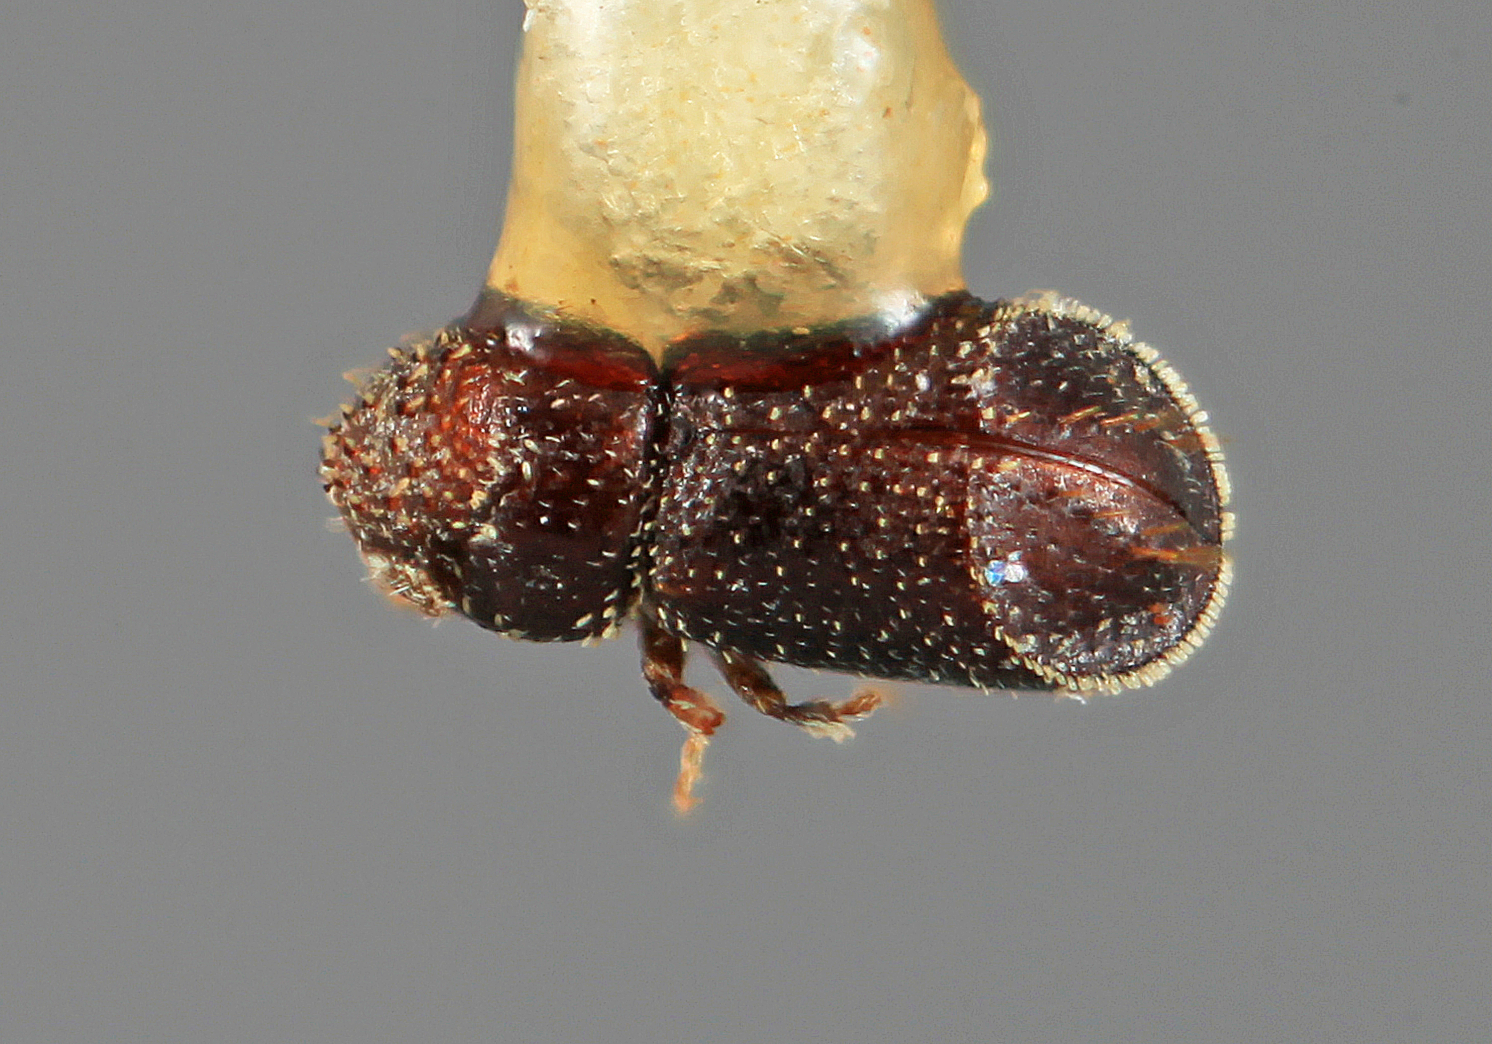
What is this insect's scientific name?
Pseudothysanoes spinura
